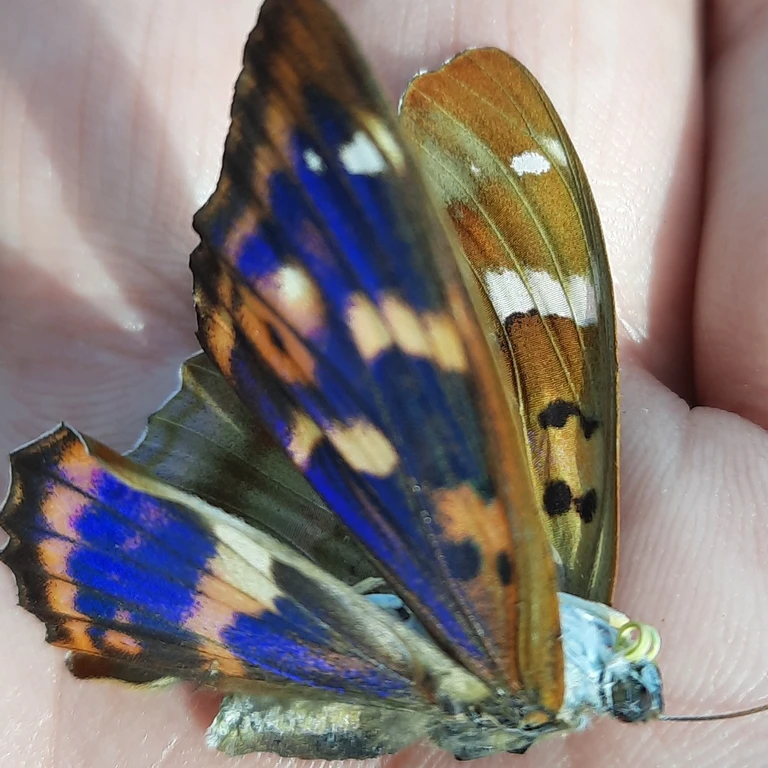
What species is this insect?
Apatura ilia
